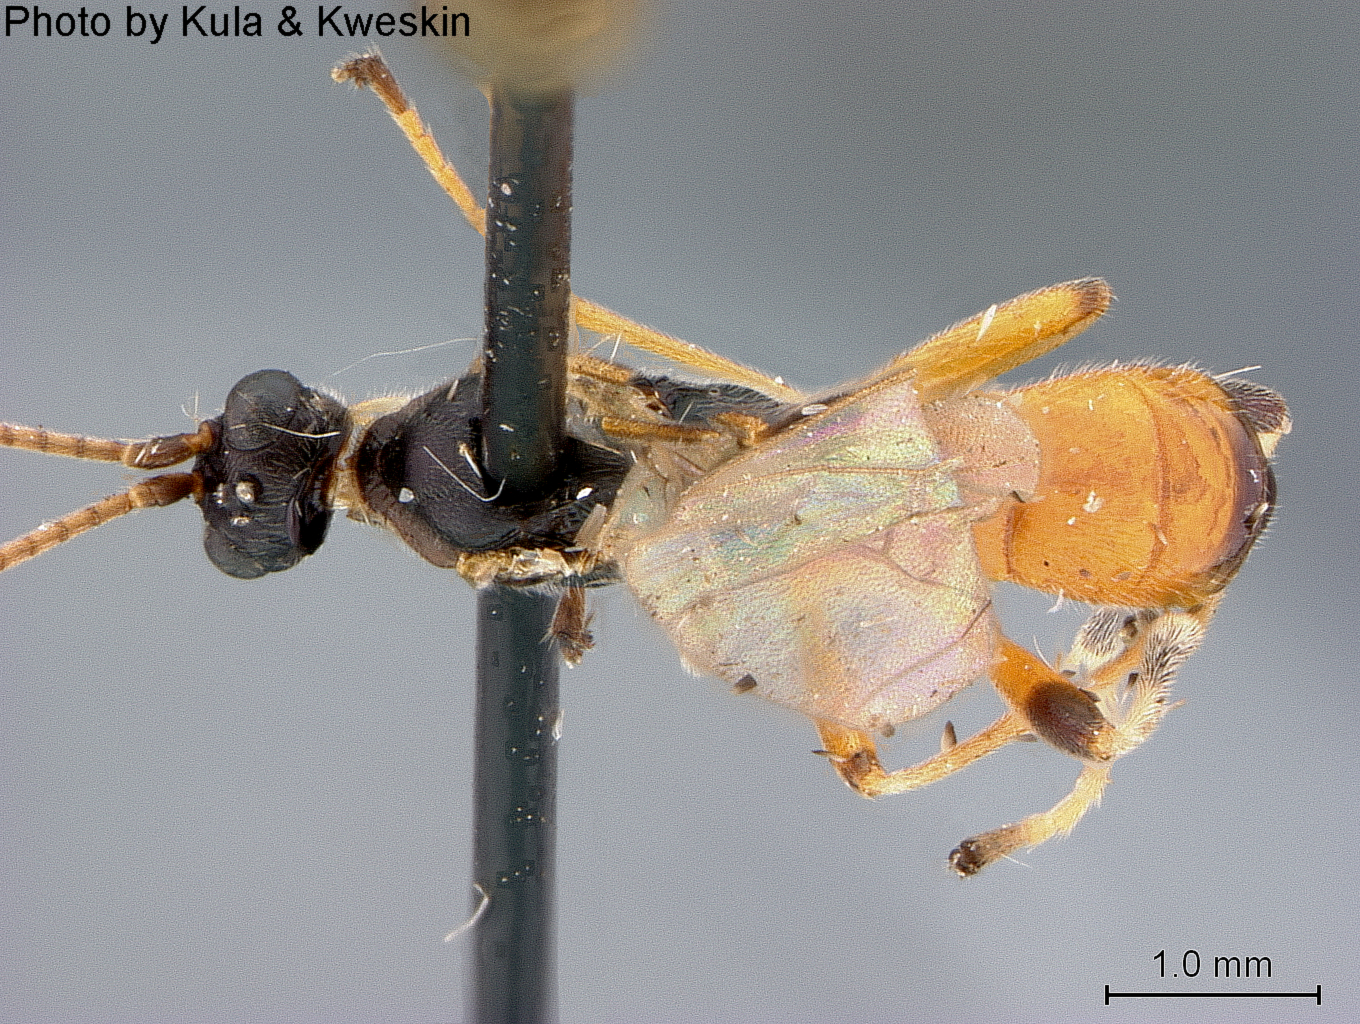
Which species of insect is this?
Aleiodes flavitarsus
